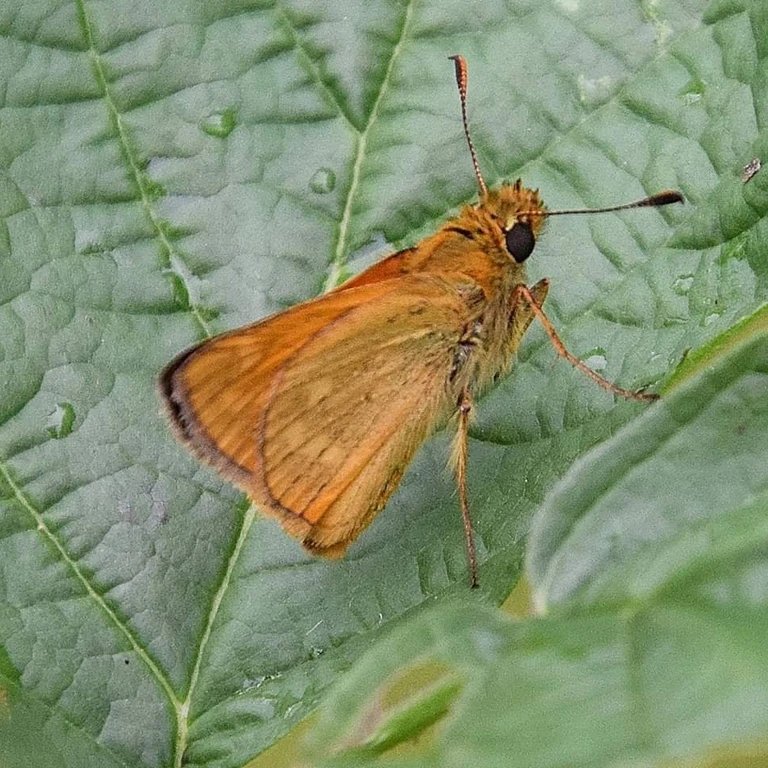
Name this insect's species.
Ochlodes sylvanus (also Ochlodes venata)
